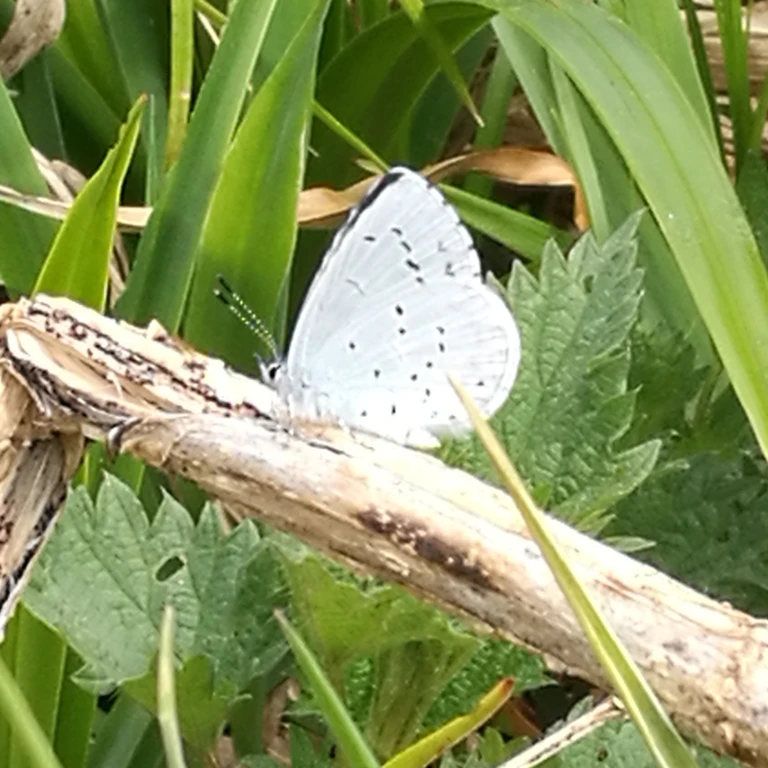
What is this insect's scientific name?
Celastrina argiolus
